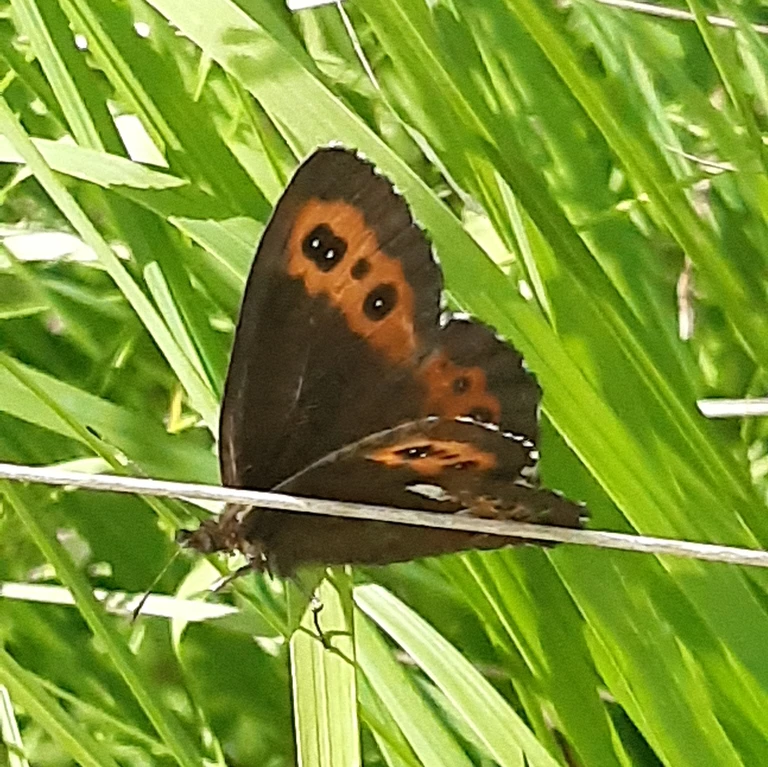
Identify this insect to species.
Erebia ligea
